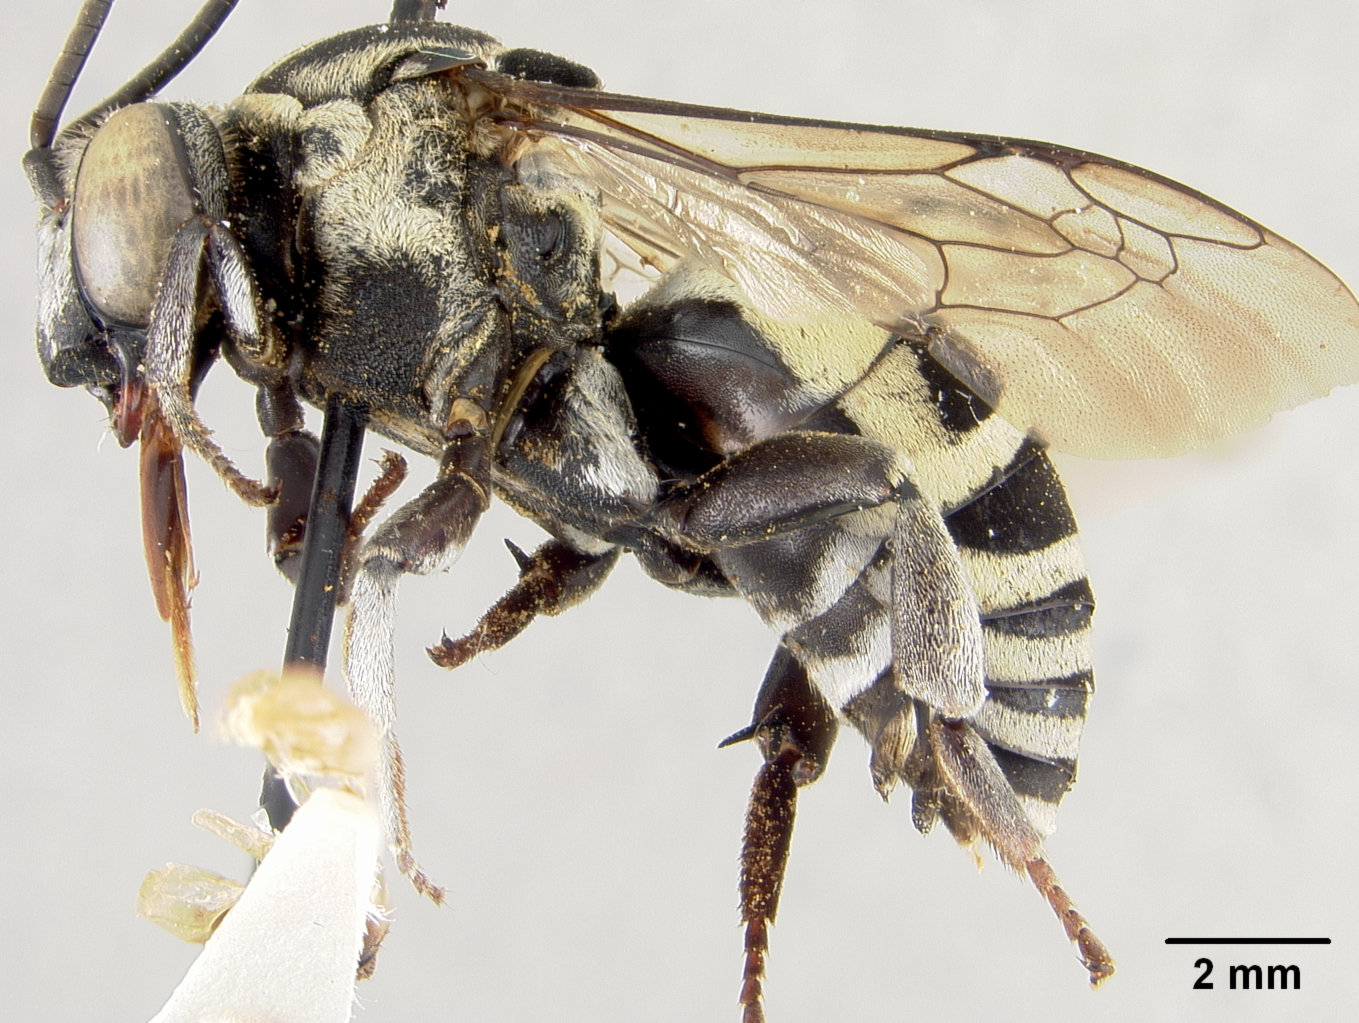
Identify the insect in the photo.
Triepeolus monardae
